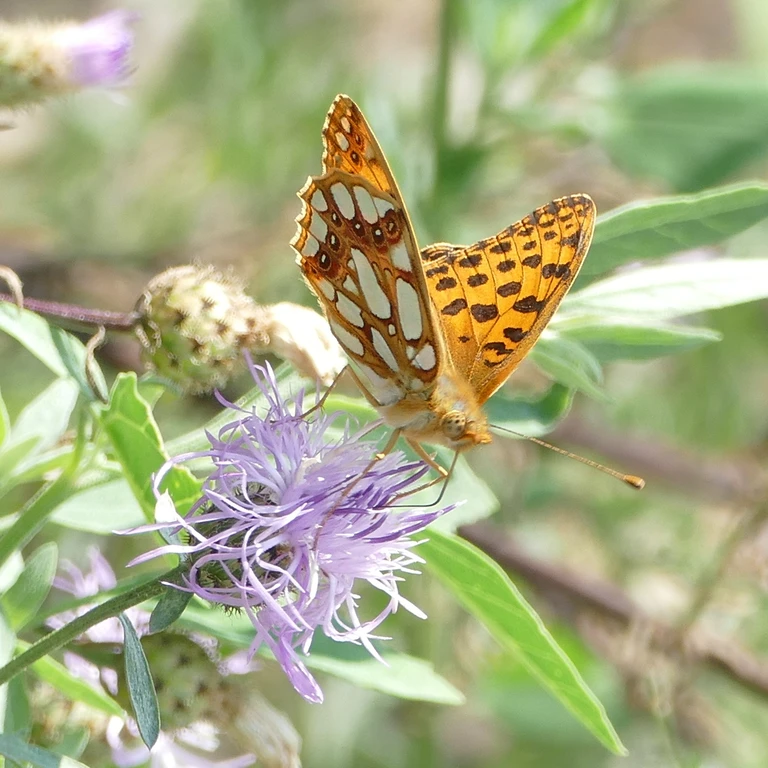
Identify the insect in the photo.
Issoria lathonia
